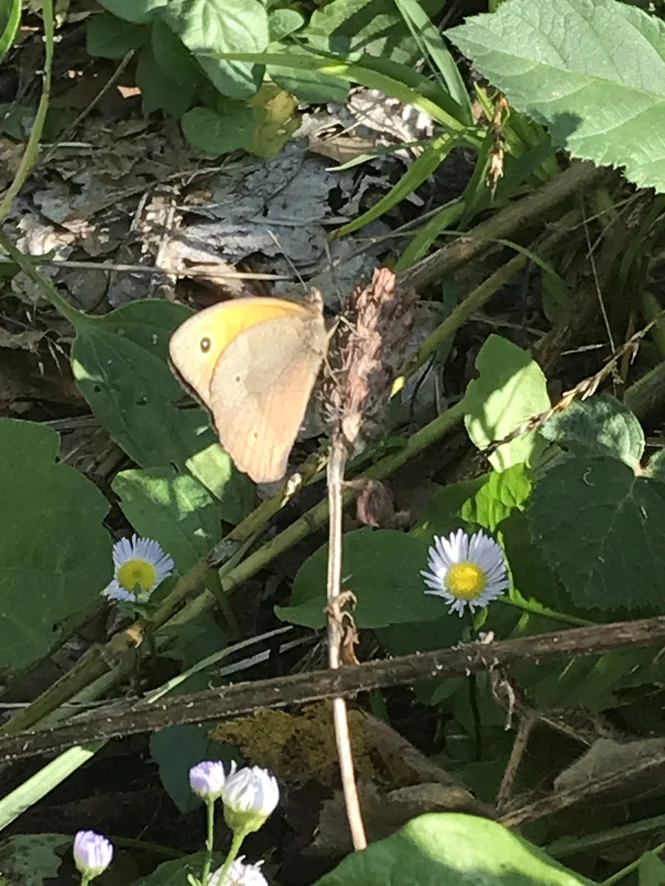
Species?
Maniola jurtina
